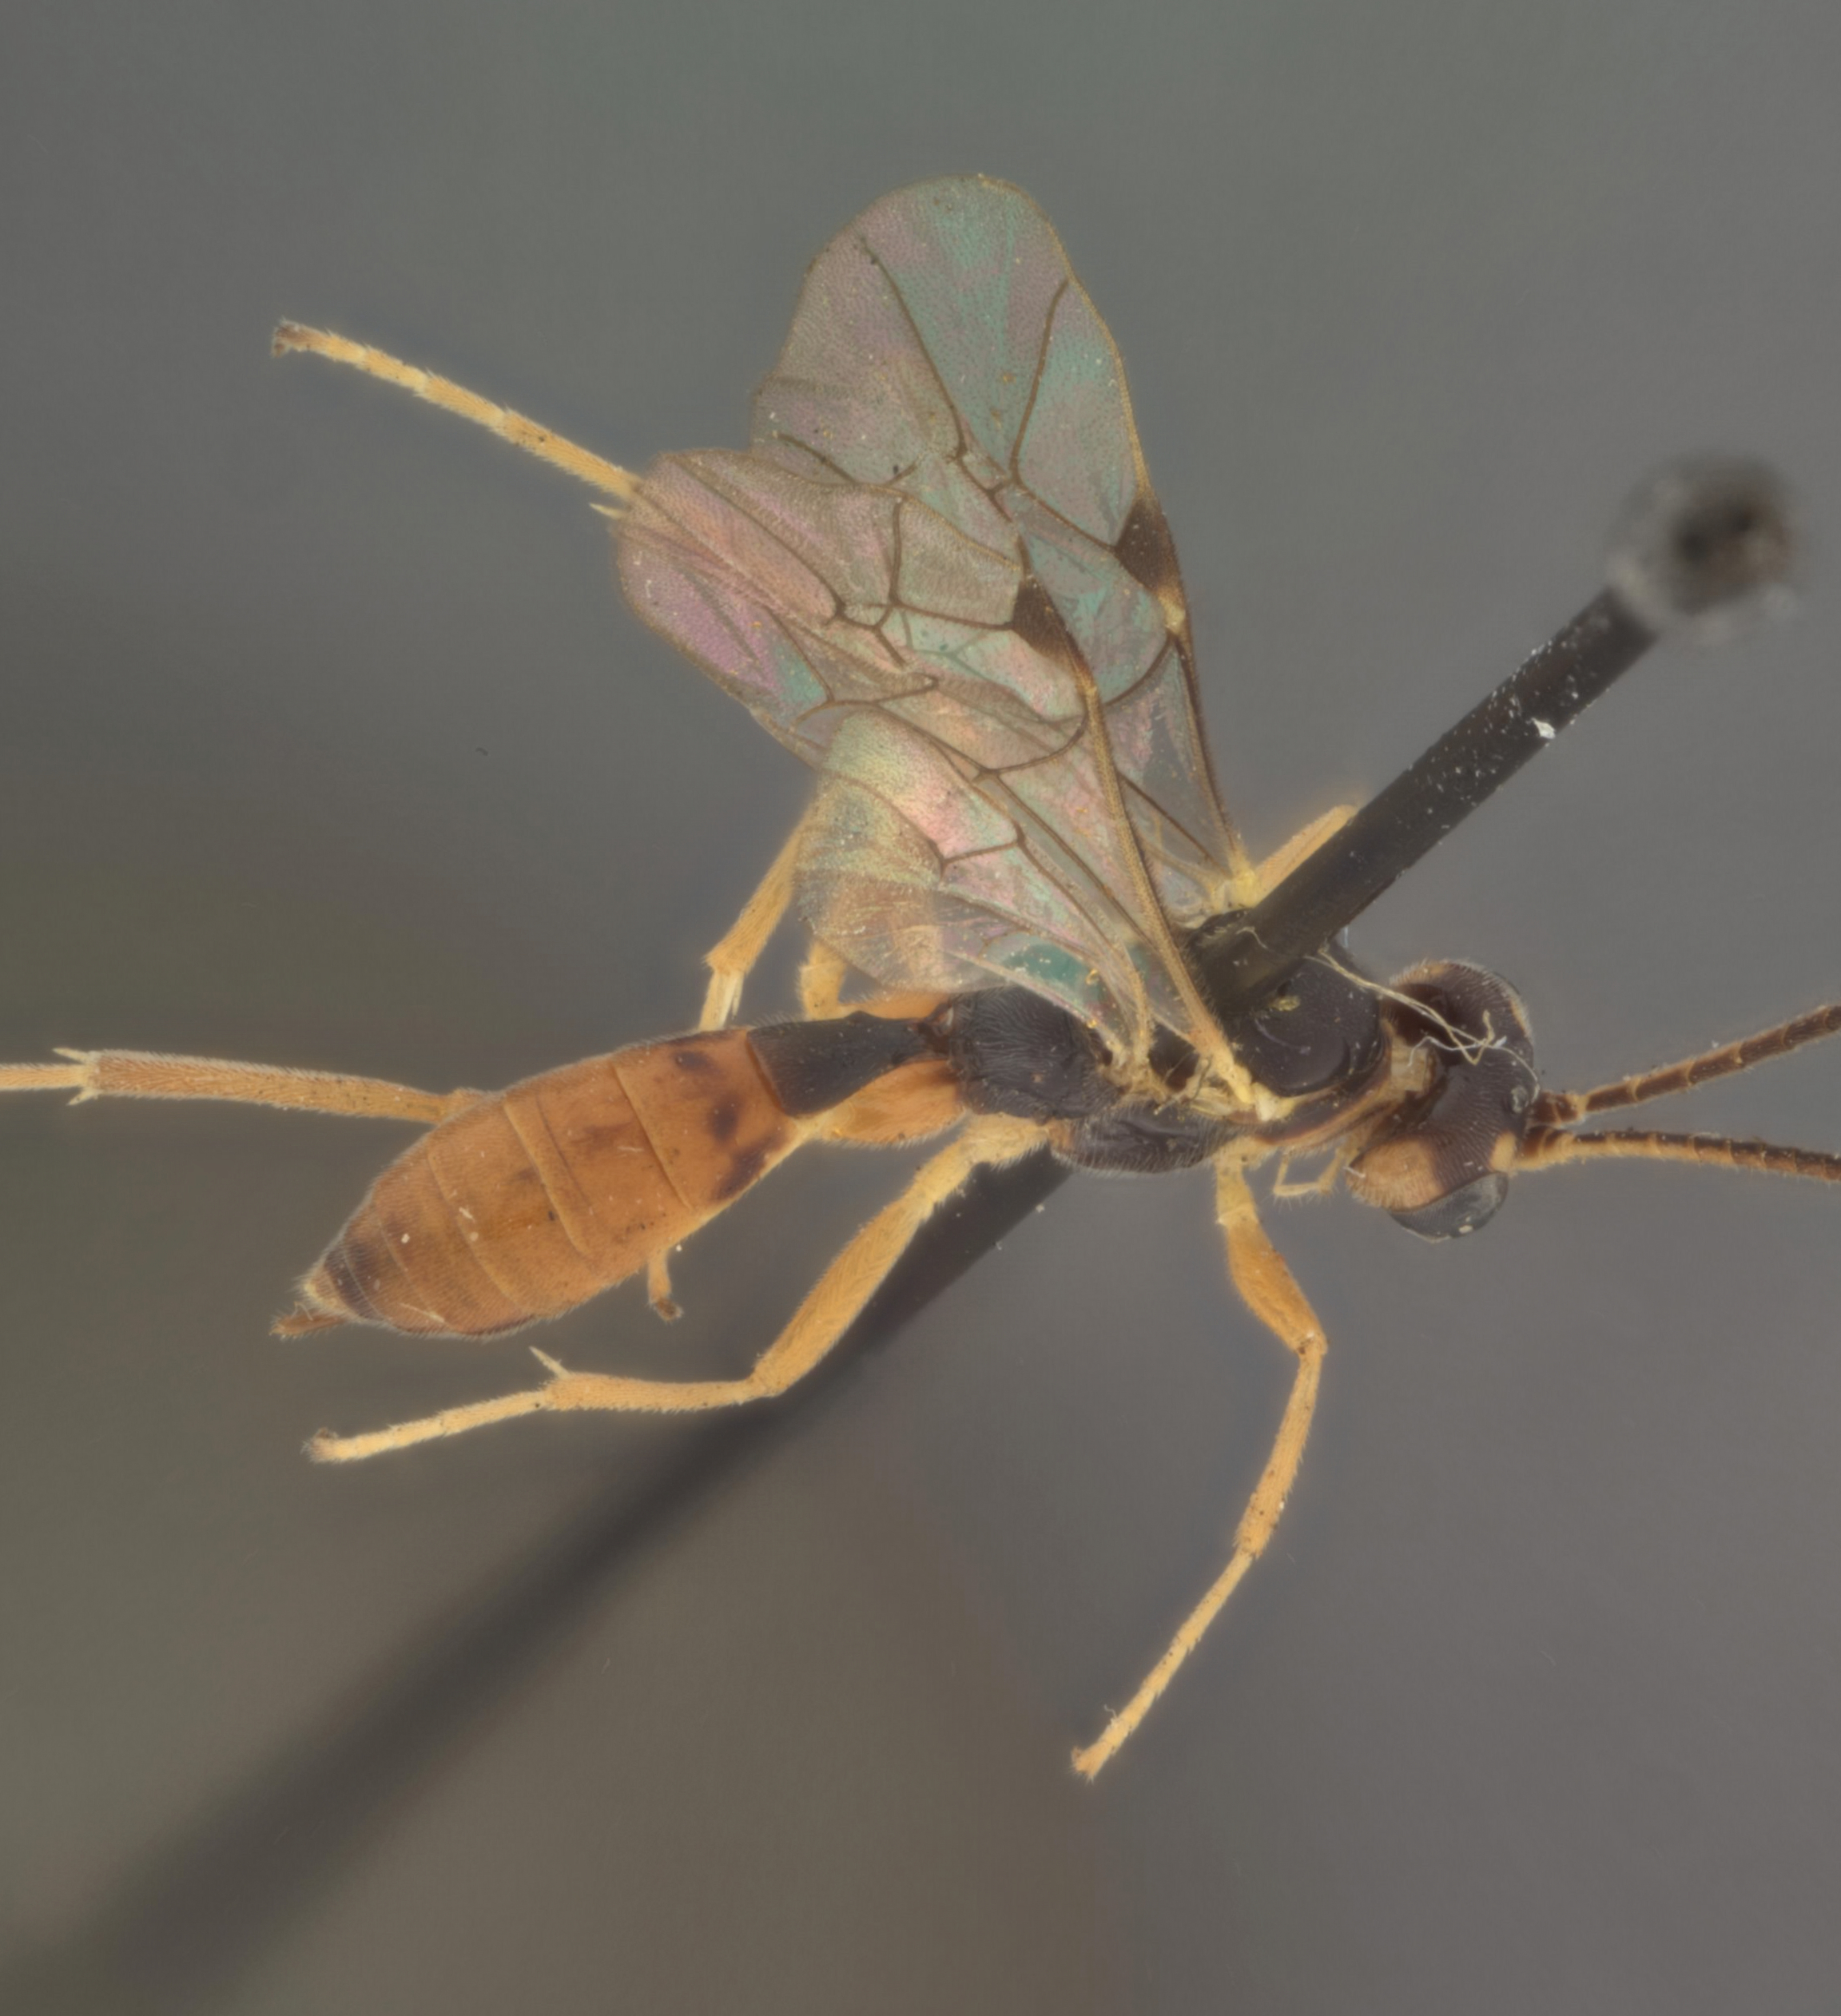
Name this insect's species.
Lathrolestes metalli
